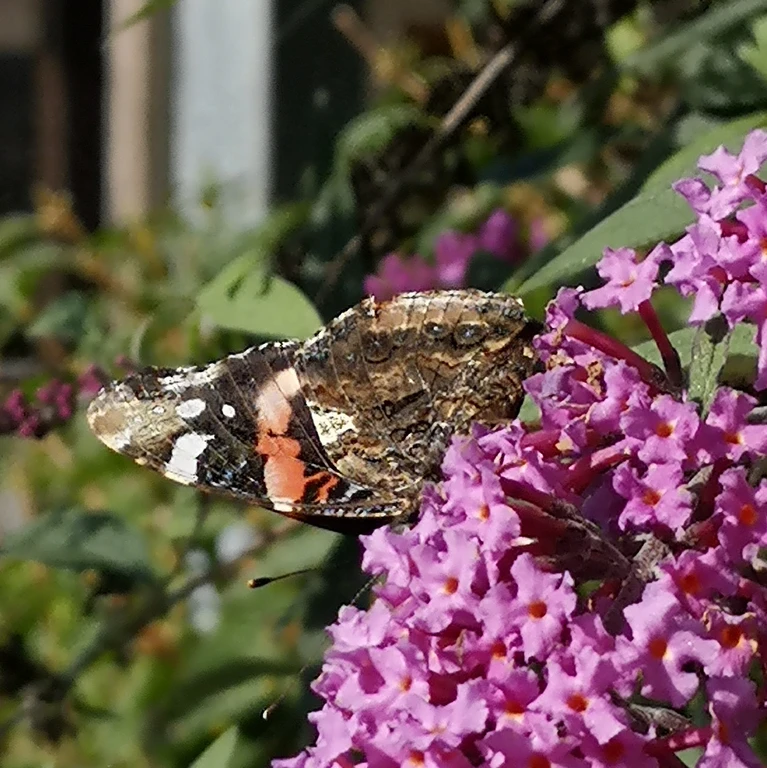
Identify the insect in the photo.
Vanessa atalanta
